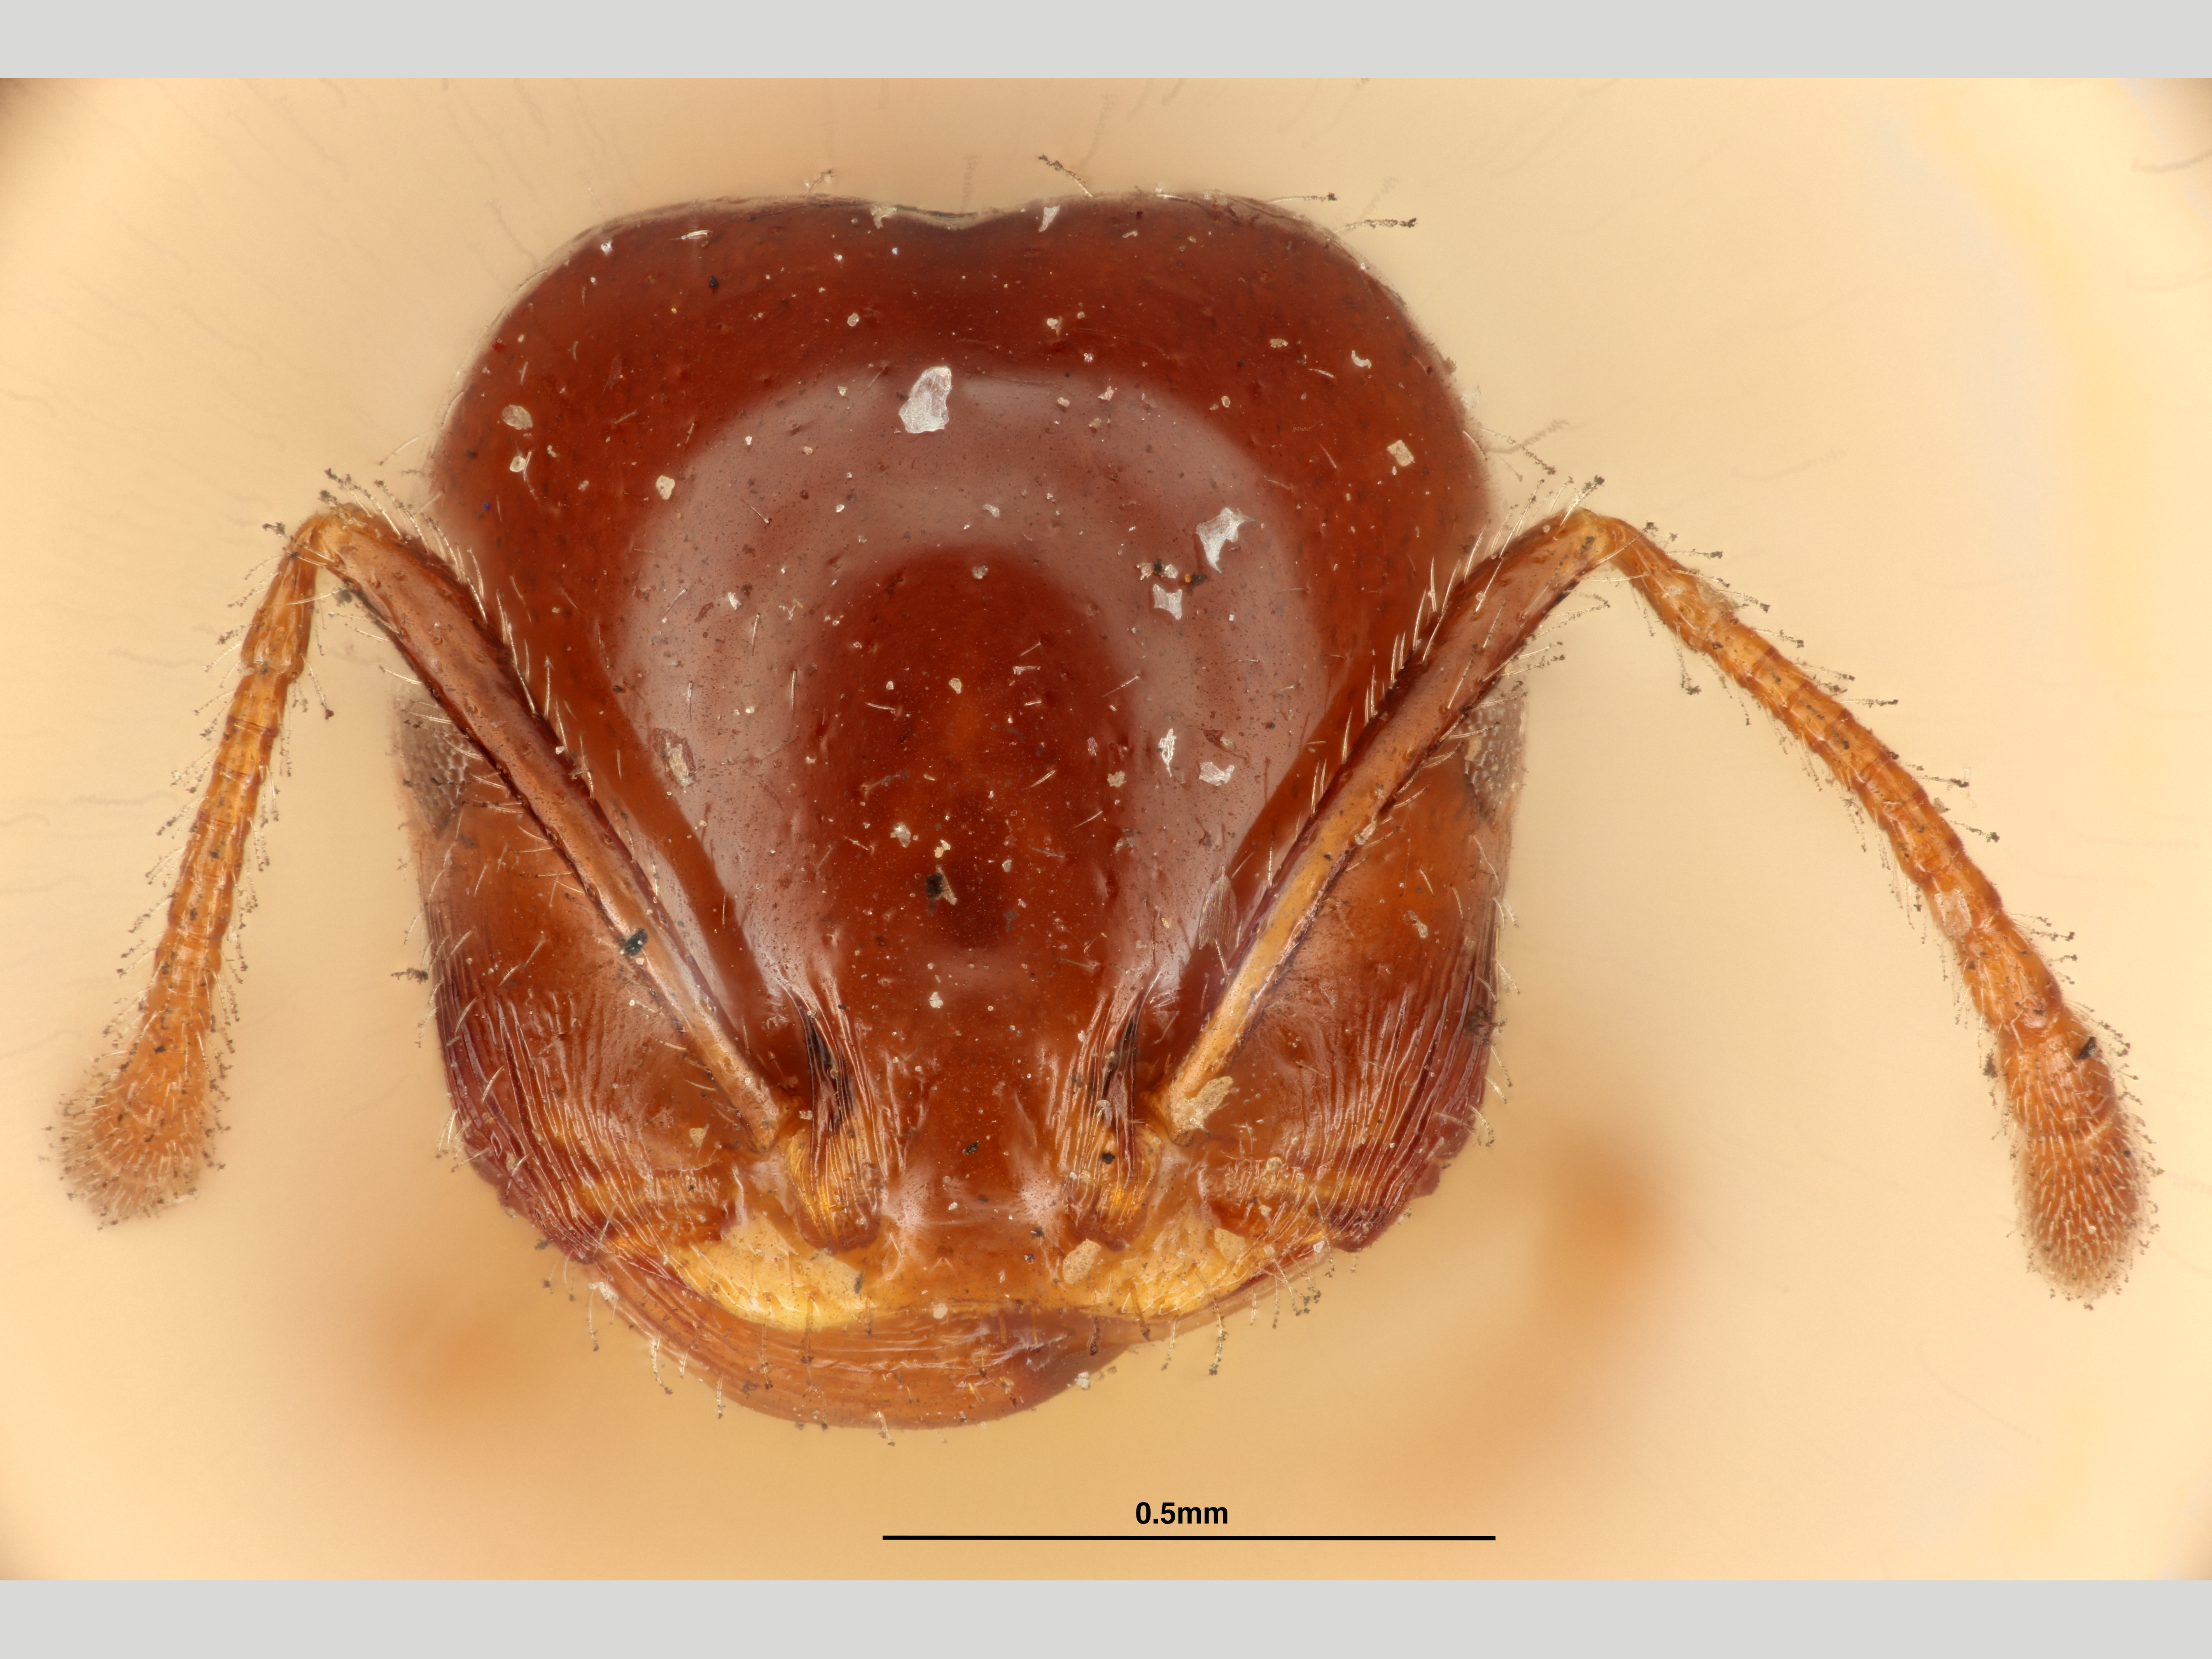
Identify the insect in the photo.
Monomorium foreli
